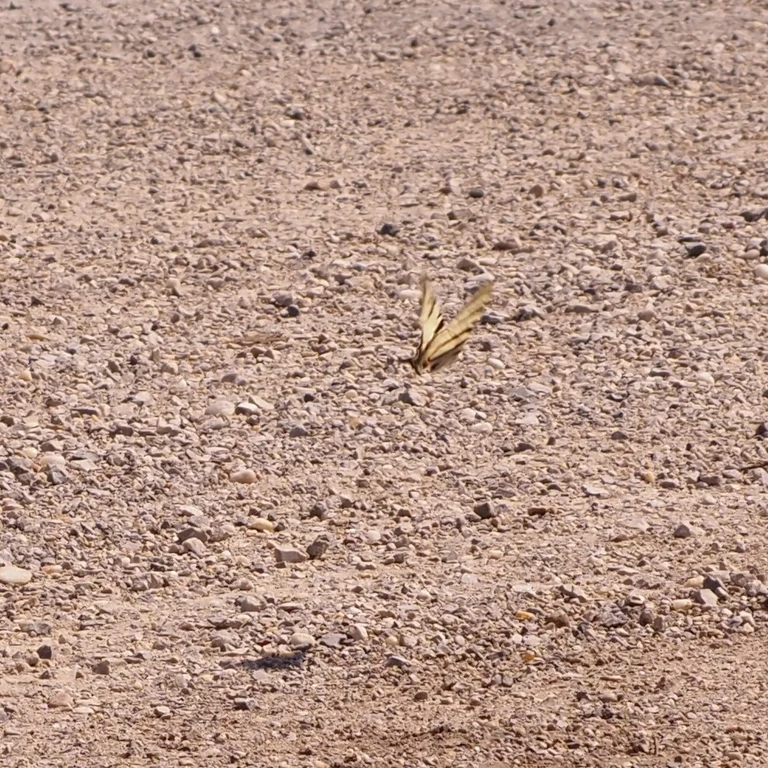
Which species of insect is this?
Iphiclides podalirius
